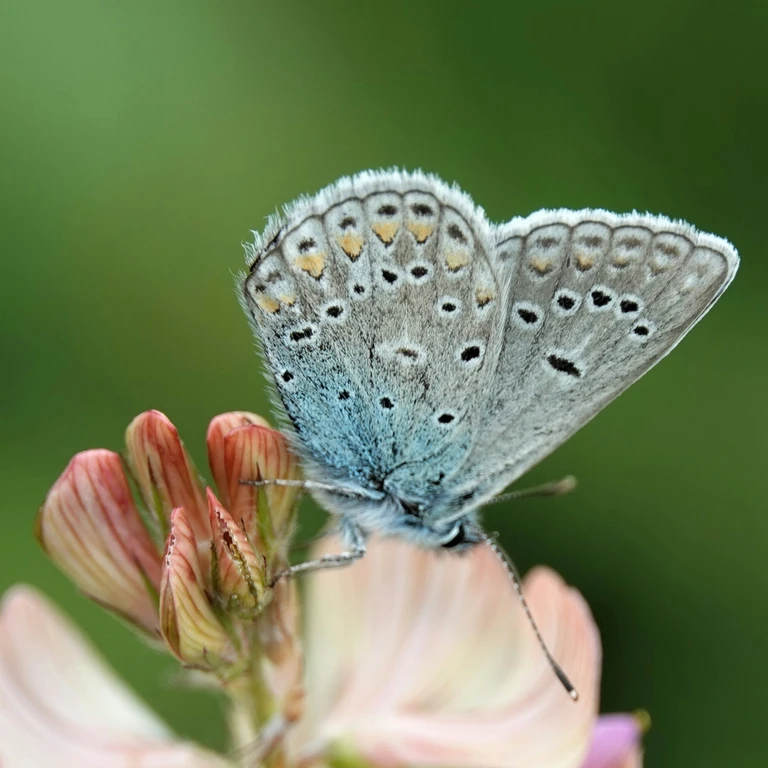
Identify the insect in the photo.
Polyommatus thersites
